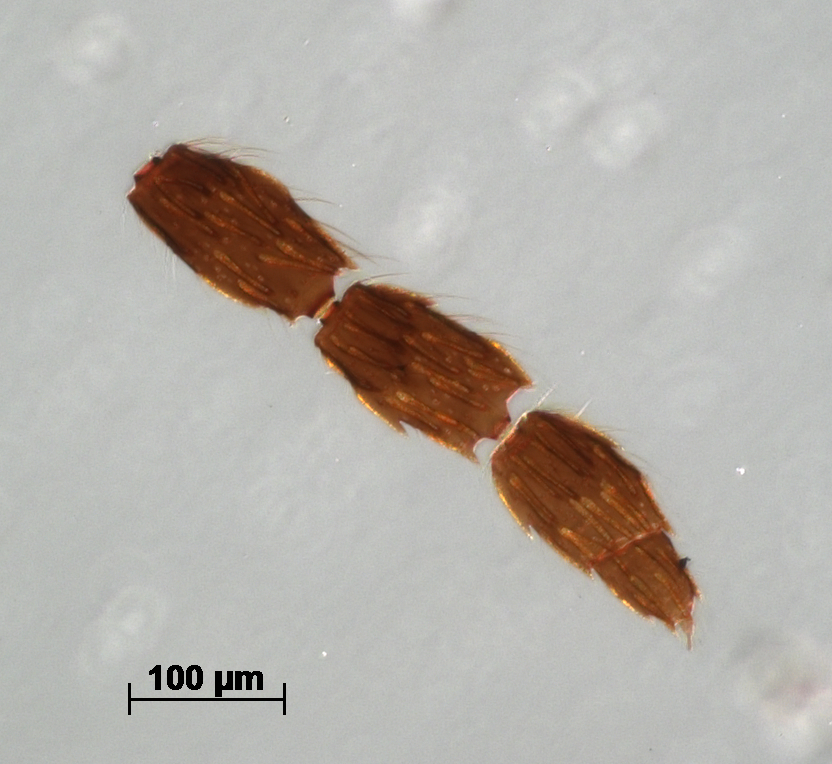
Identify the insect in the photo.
Sympiesis felti
